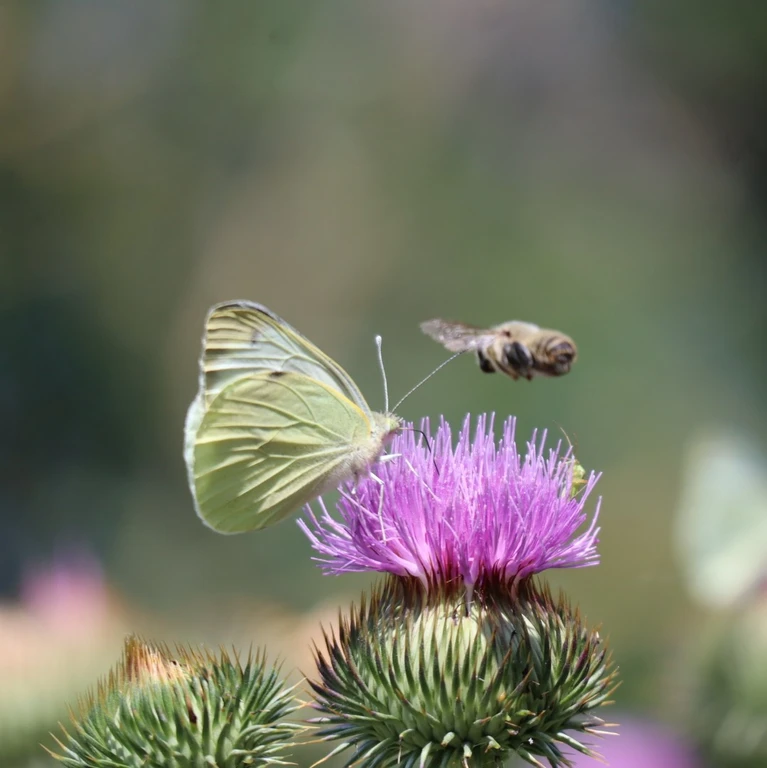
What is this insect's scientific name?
Pieris brassicae
